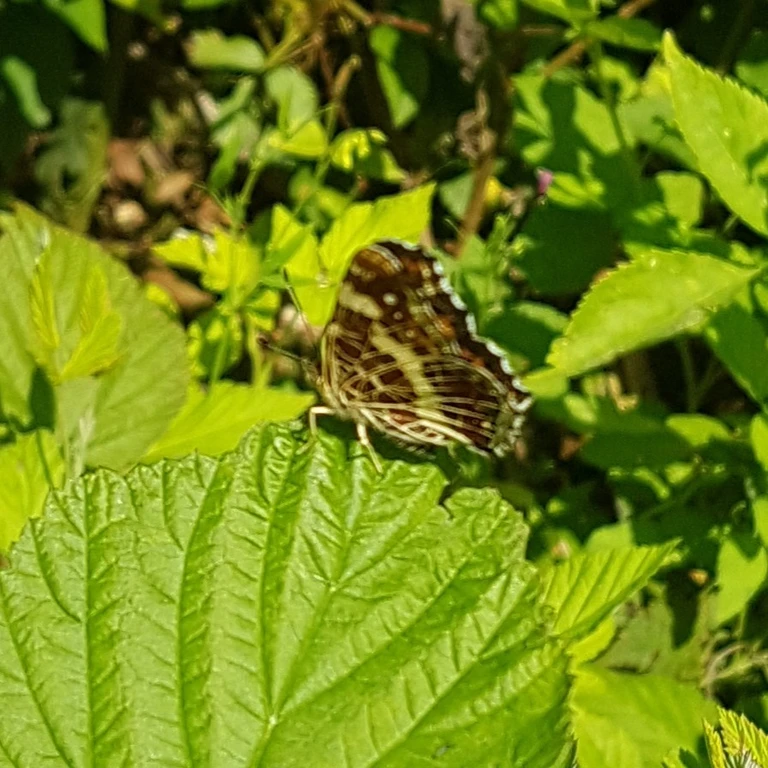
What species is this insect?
Araschnia levana
